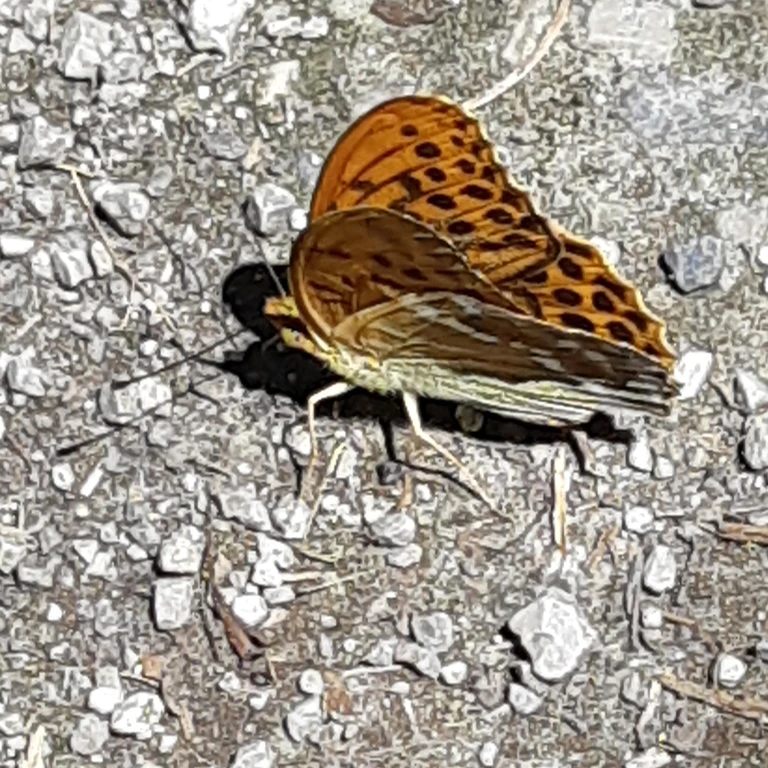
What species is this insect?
Argynnis paphia
